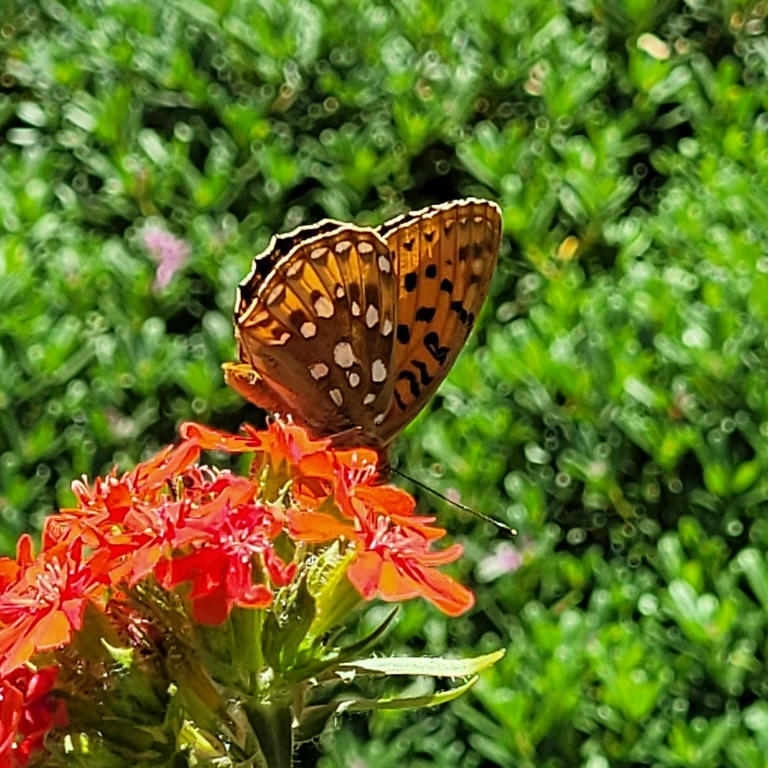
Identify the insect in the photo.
Speyeria aglaja
